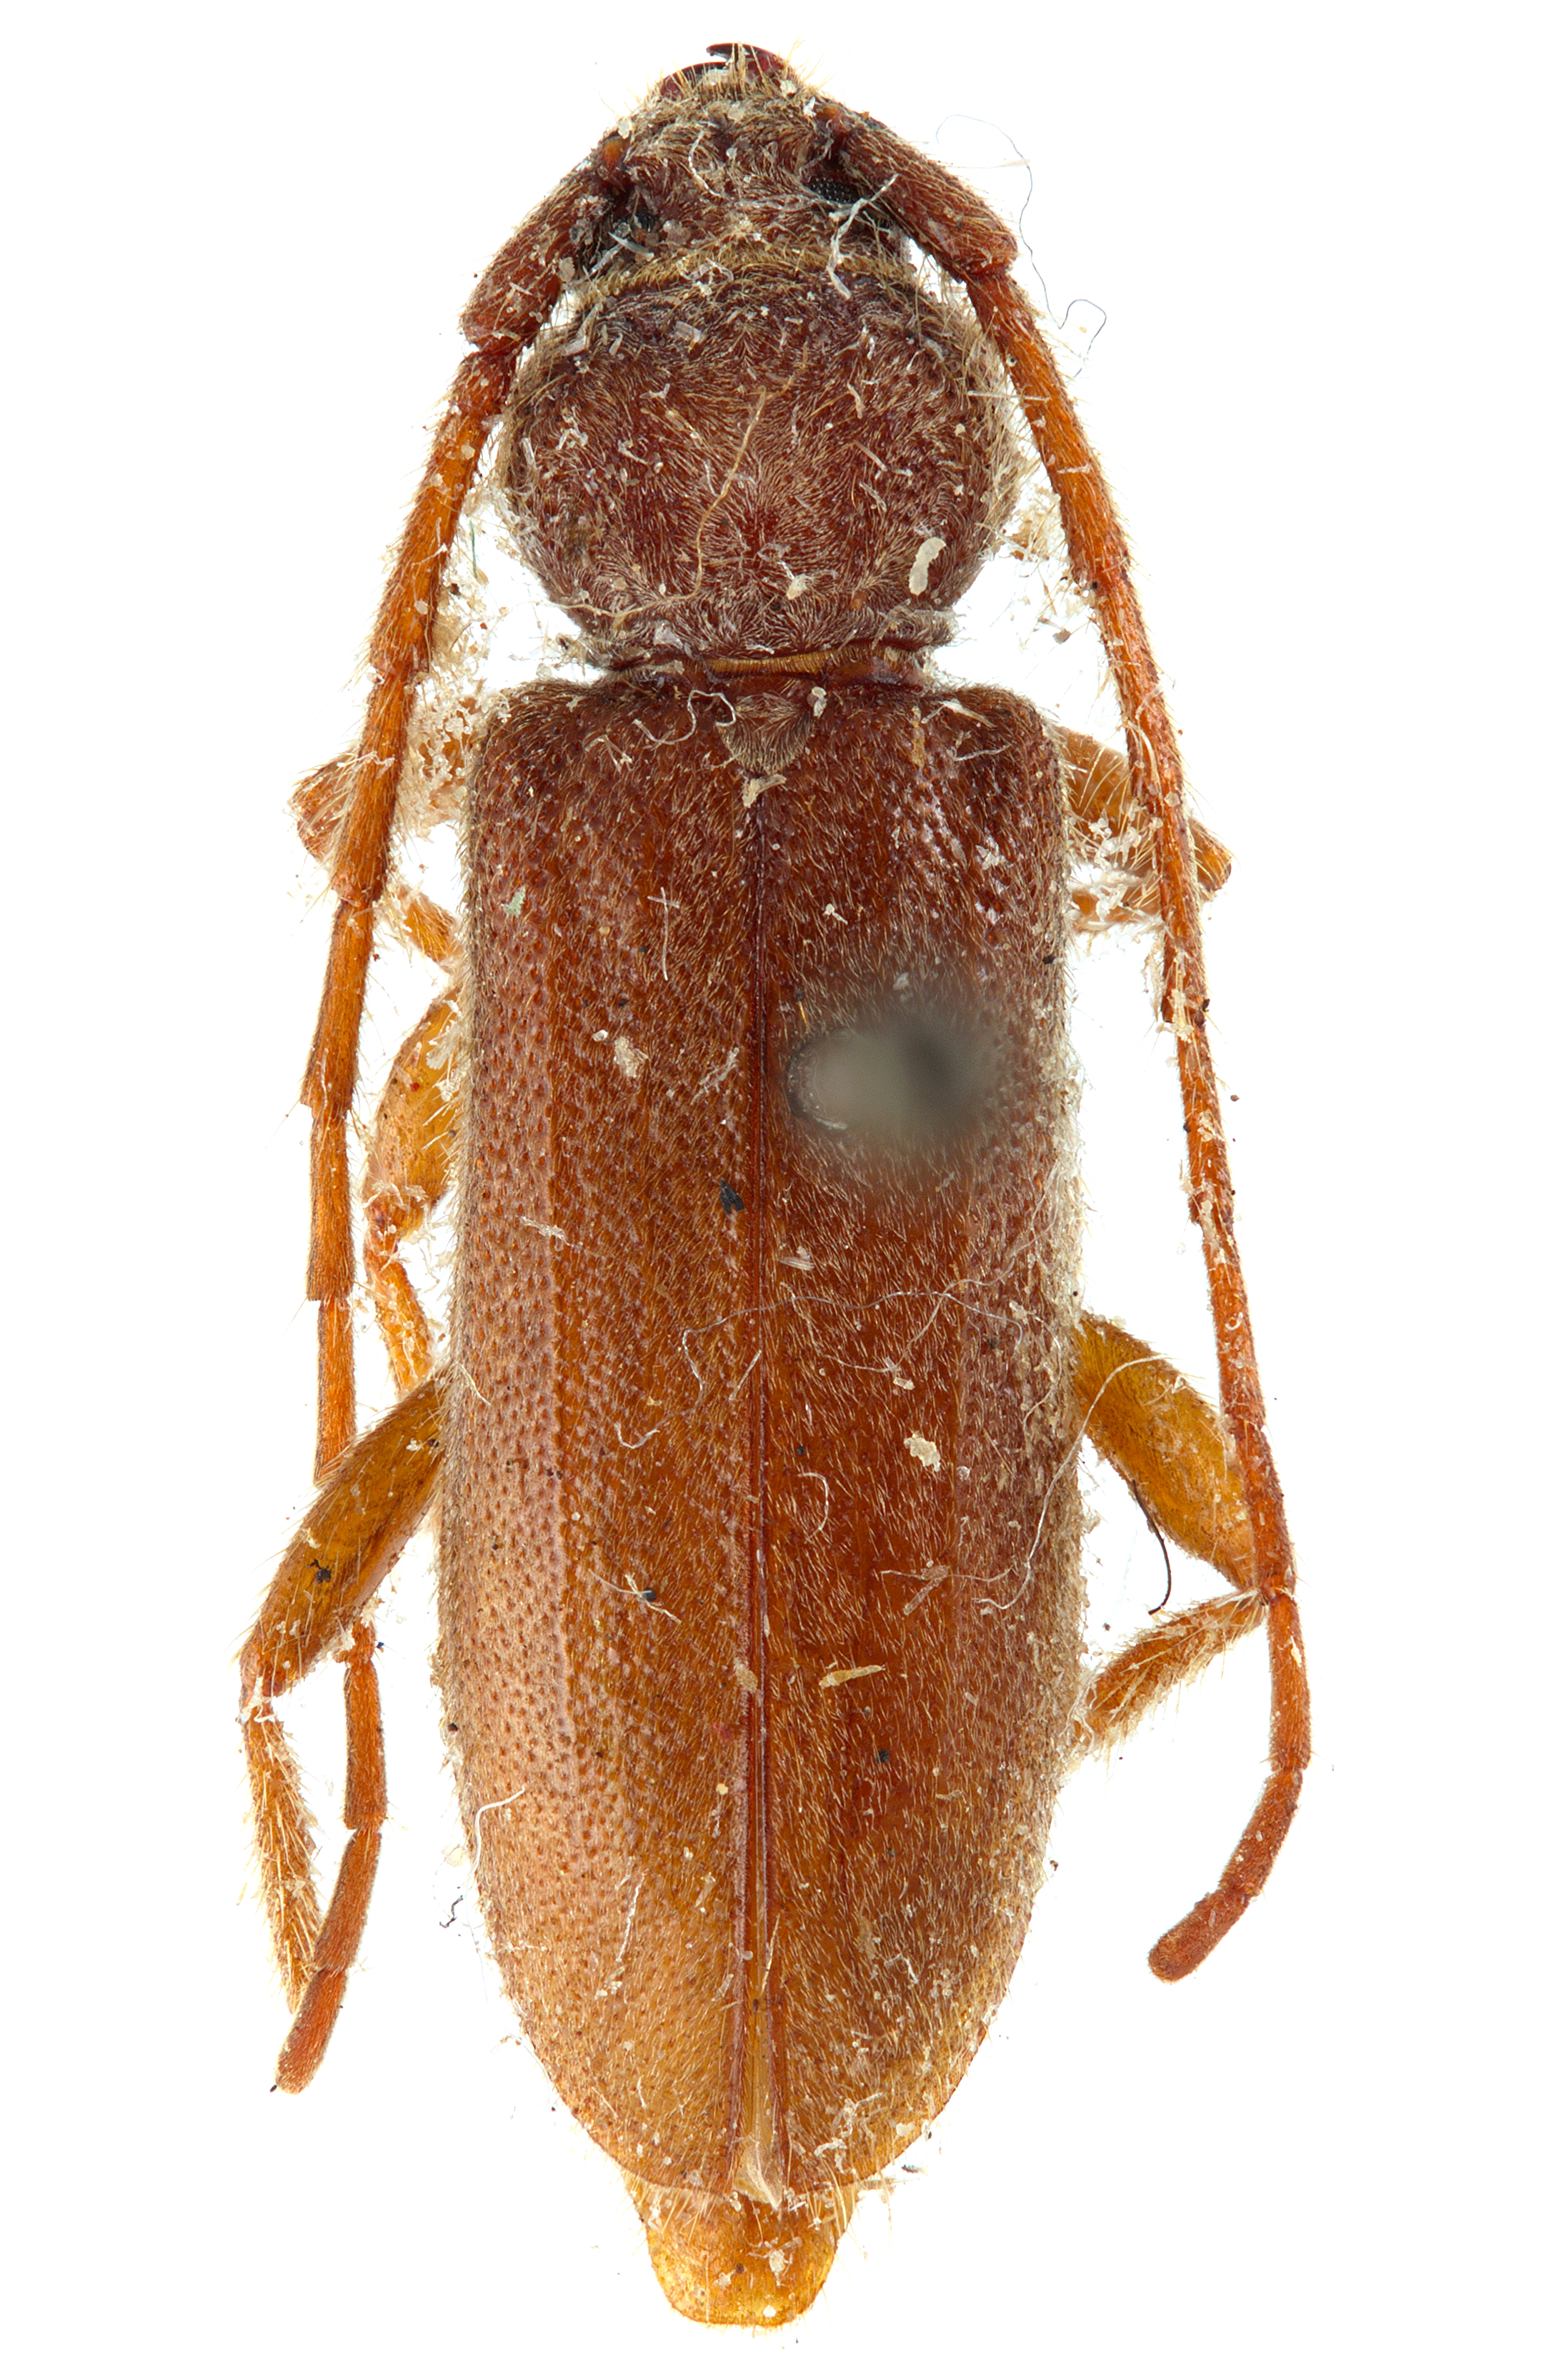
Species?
Gelonaetha hirta
